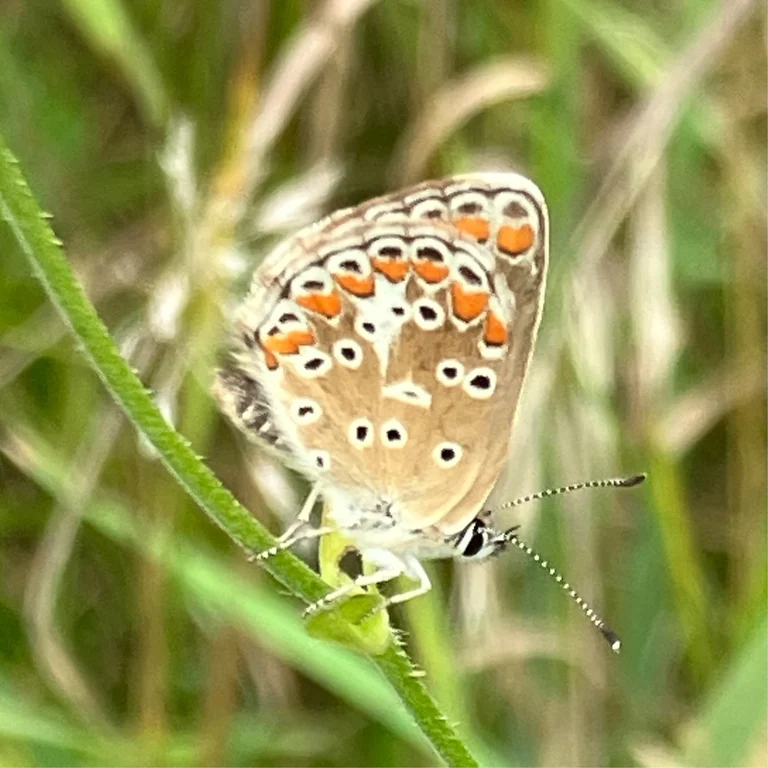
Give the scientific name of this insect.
Aricia agestis/artaxerxes
